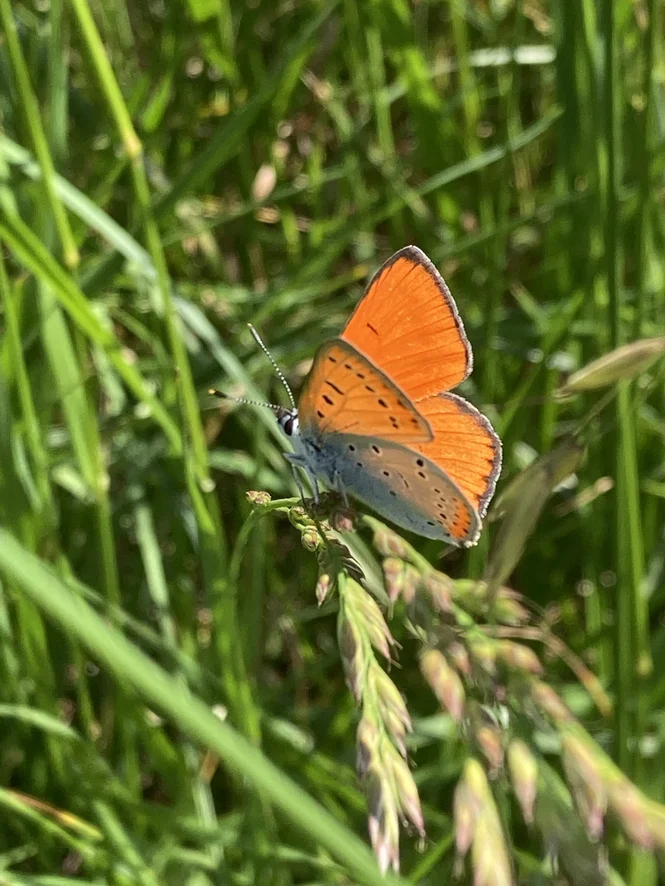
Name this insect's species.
Lycaena dispar
